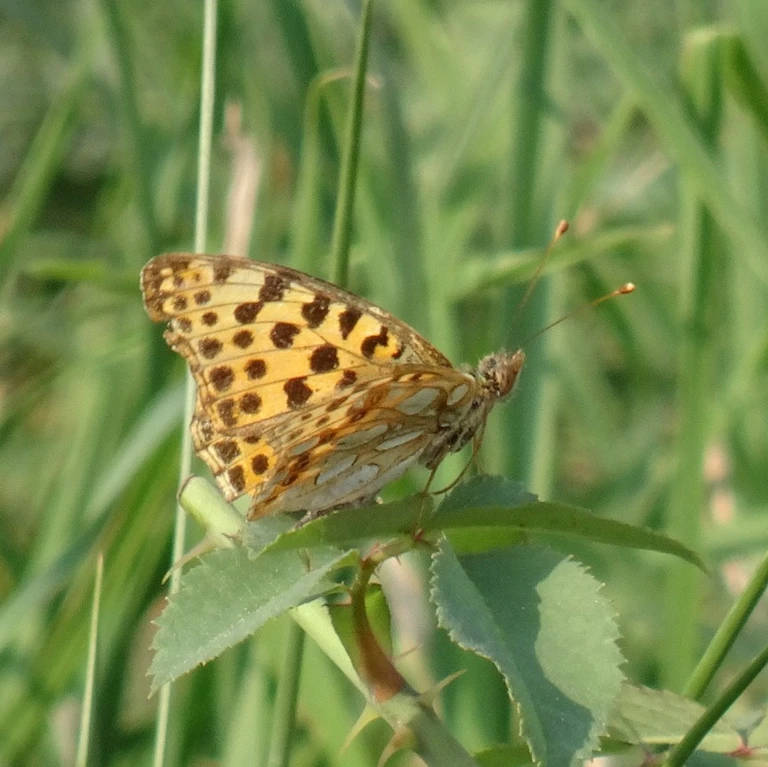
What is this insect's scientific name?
Issoria lathonia
